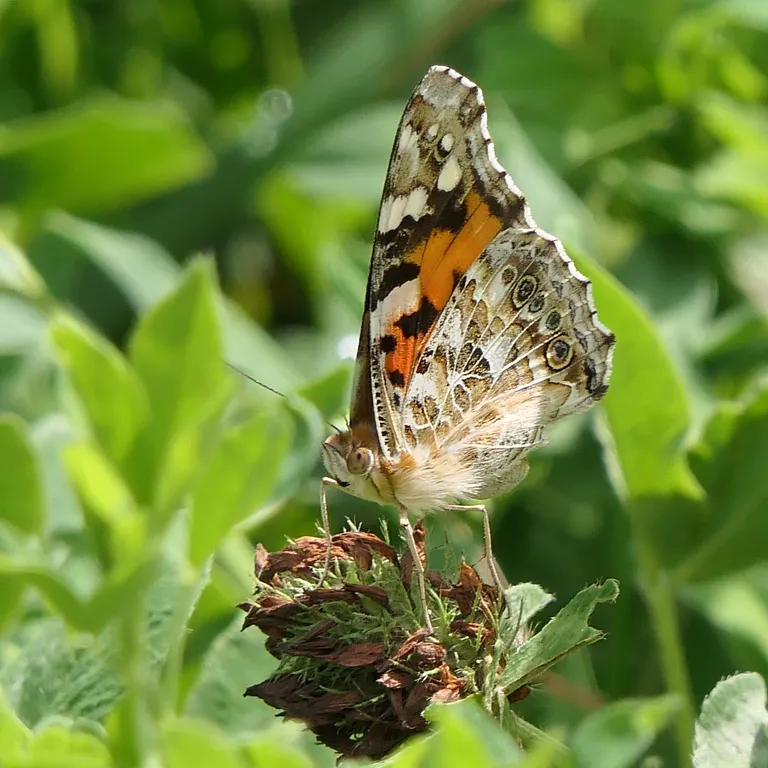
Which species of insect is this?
Vanessa cardui
